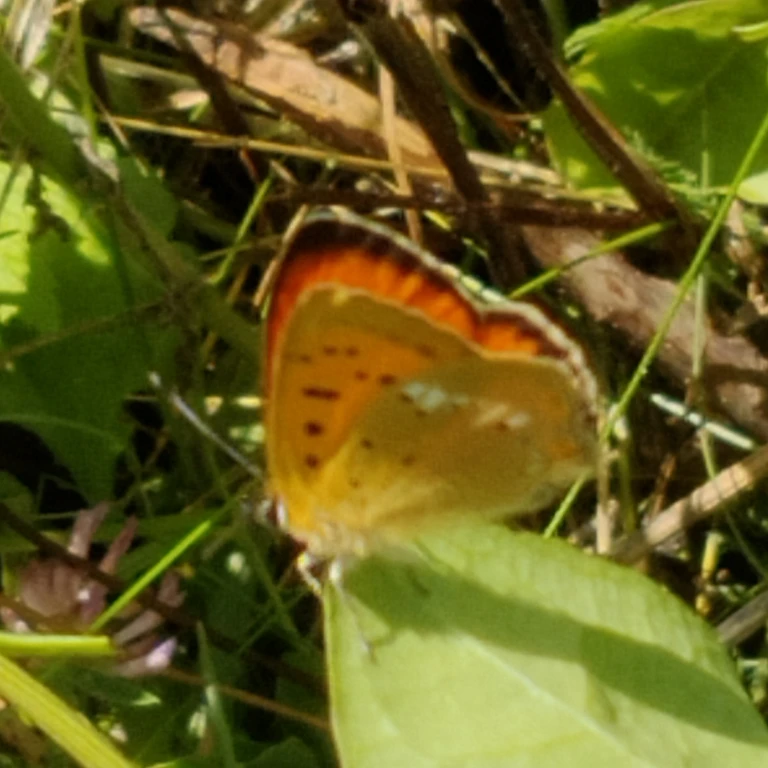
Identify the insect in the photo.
Lycaena virgaureae
